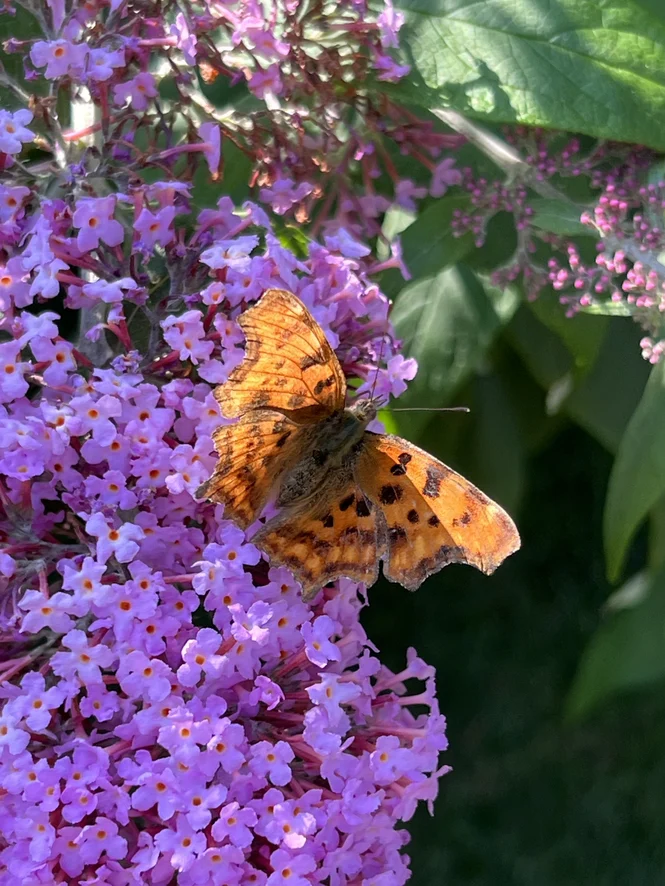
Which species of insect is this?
Polygonia c-album
